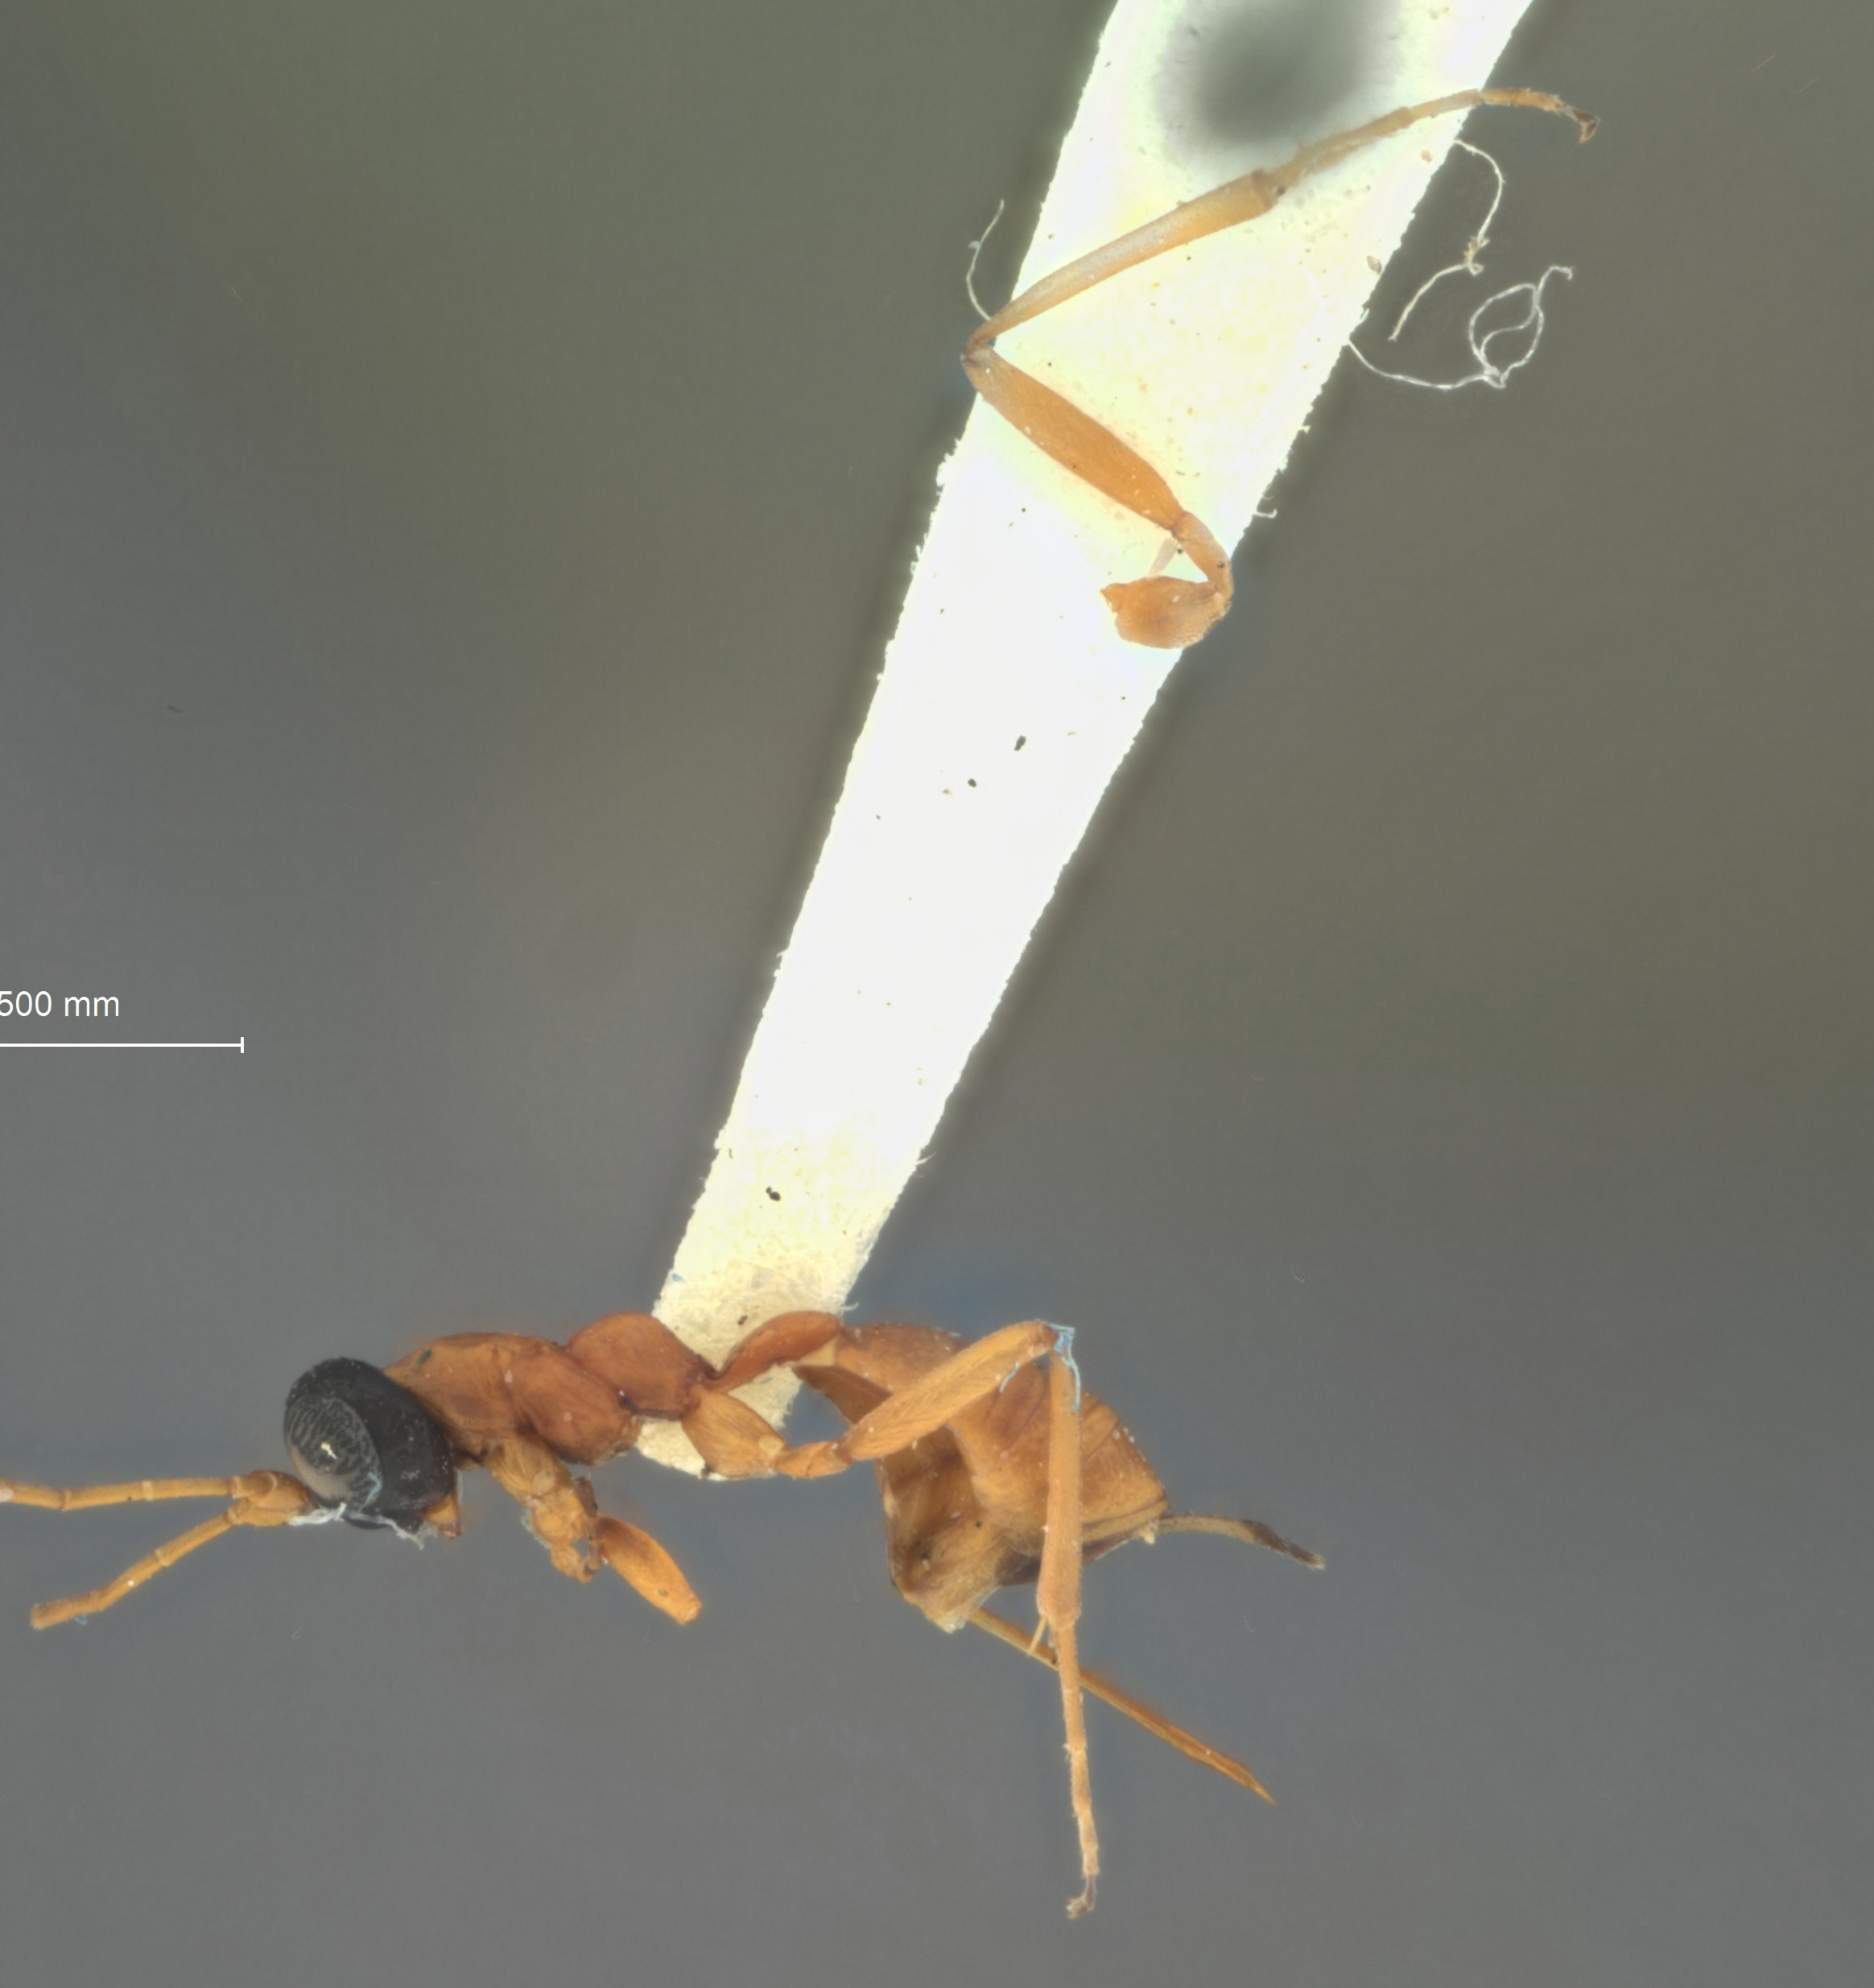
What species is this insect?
Theroscopus kukakensis
